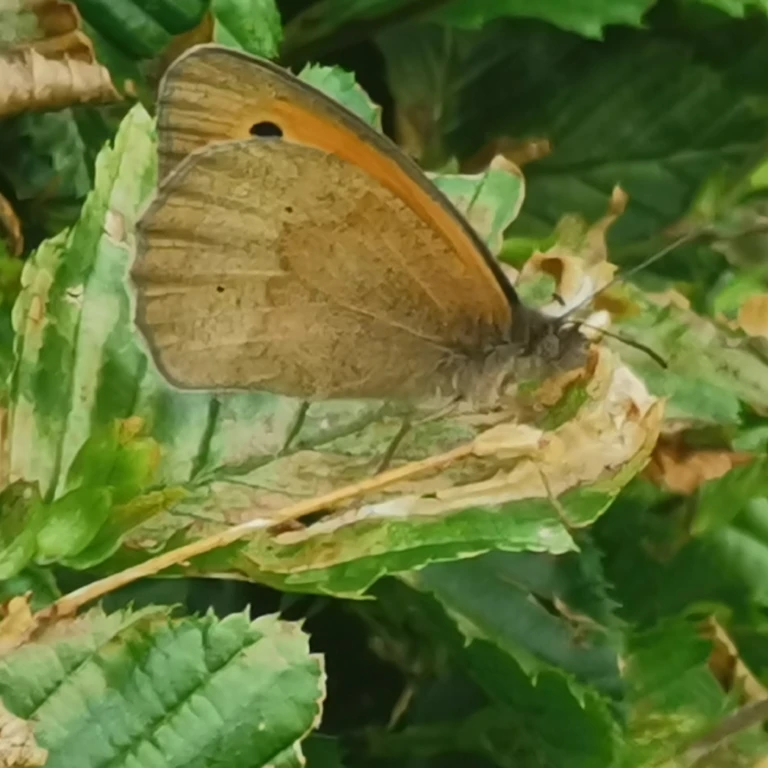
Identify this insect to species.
Maniola jurtina
